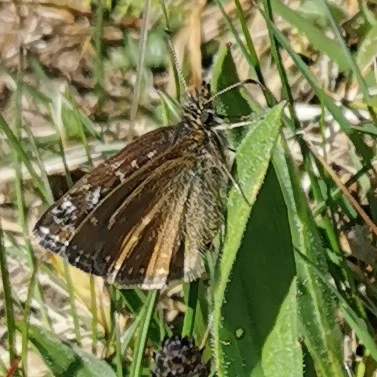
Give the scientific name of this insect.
Erynnis tages
